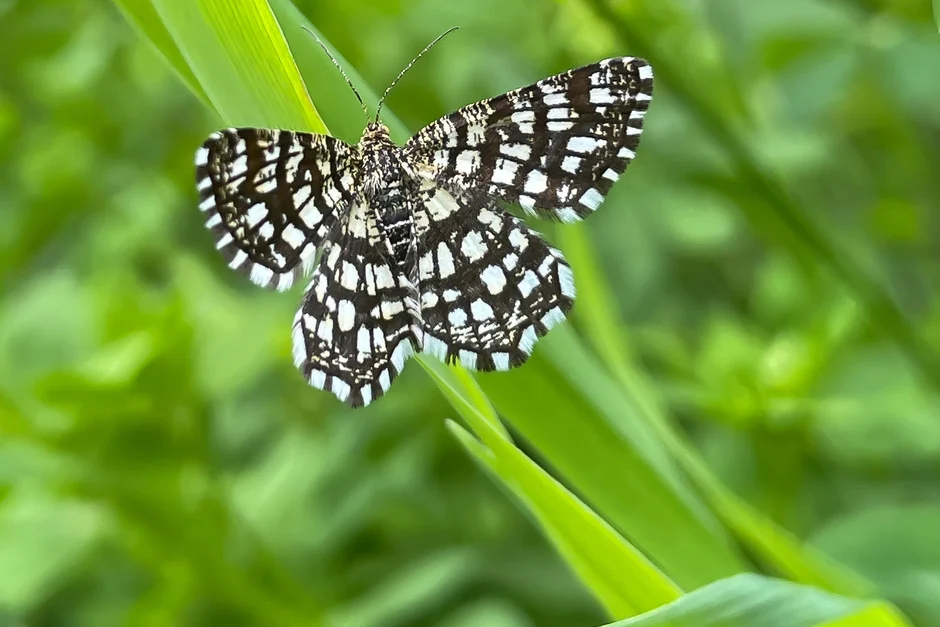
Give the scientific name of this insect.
Chiasmia clathrata
